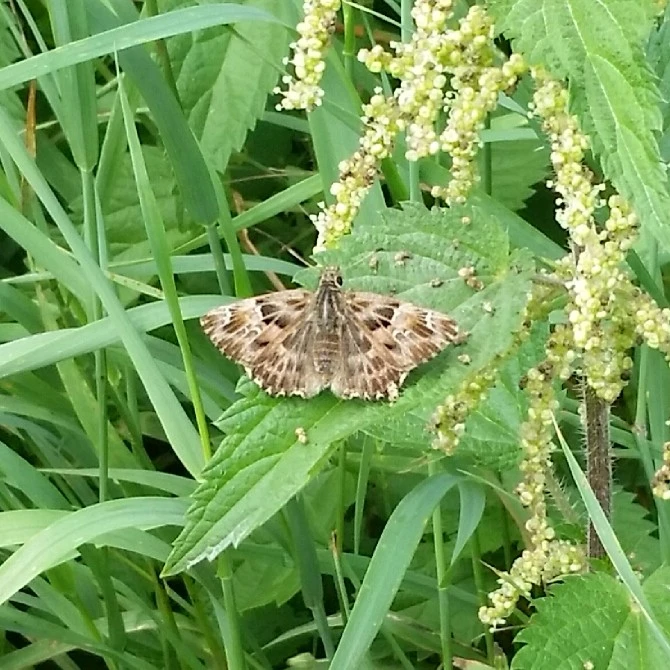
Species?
Carcharodus alceae
